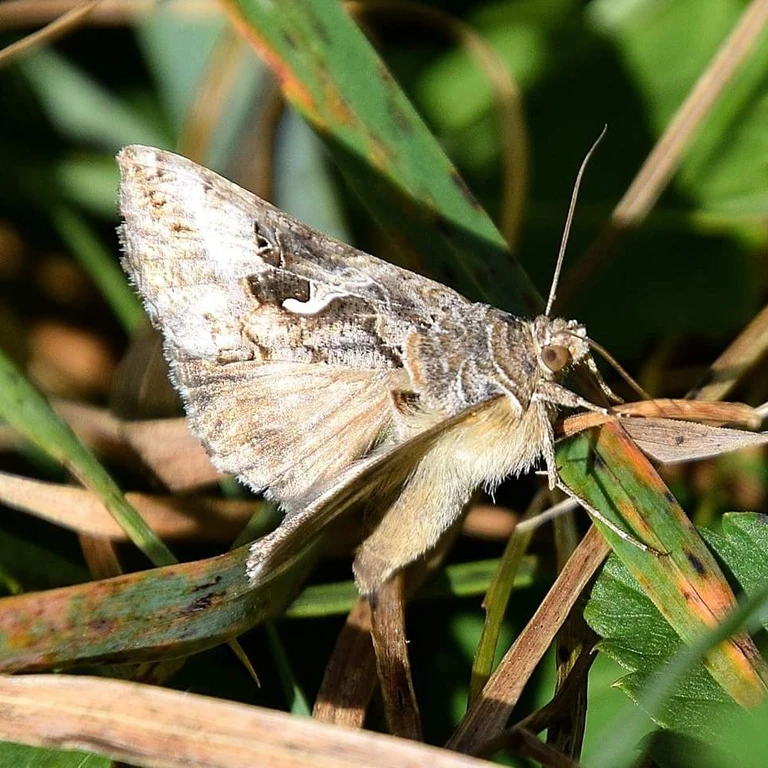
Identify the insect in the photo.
Autographa gamma
